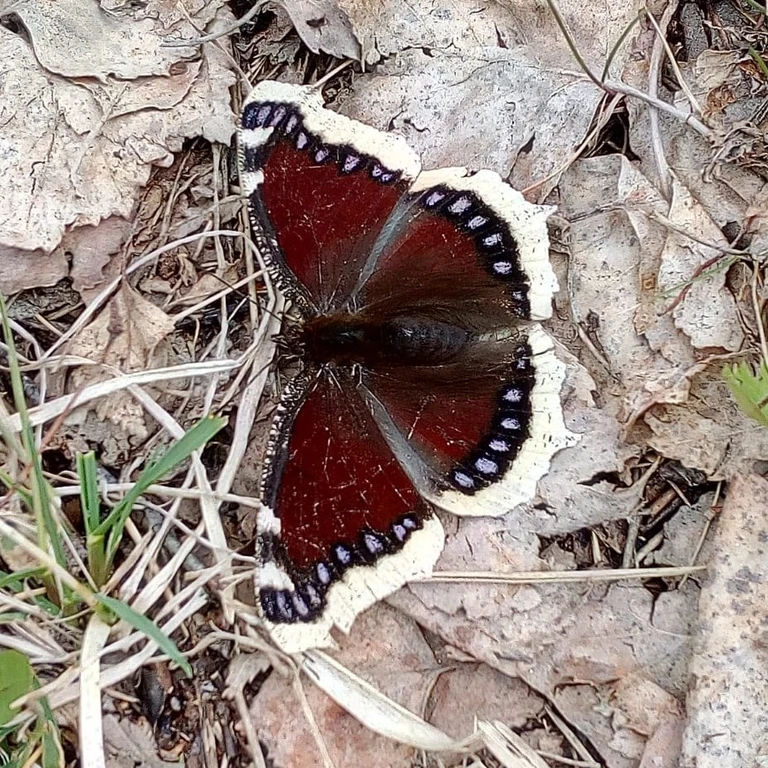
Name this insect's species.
Nymphalis antiopa
